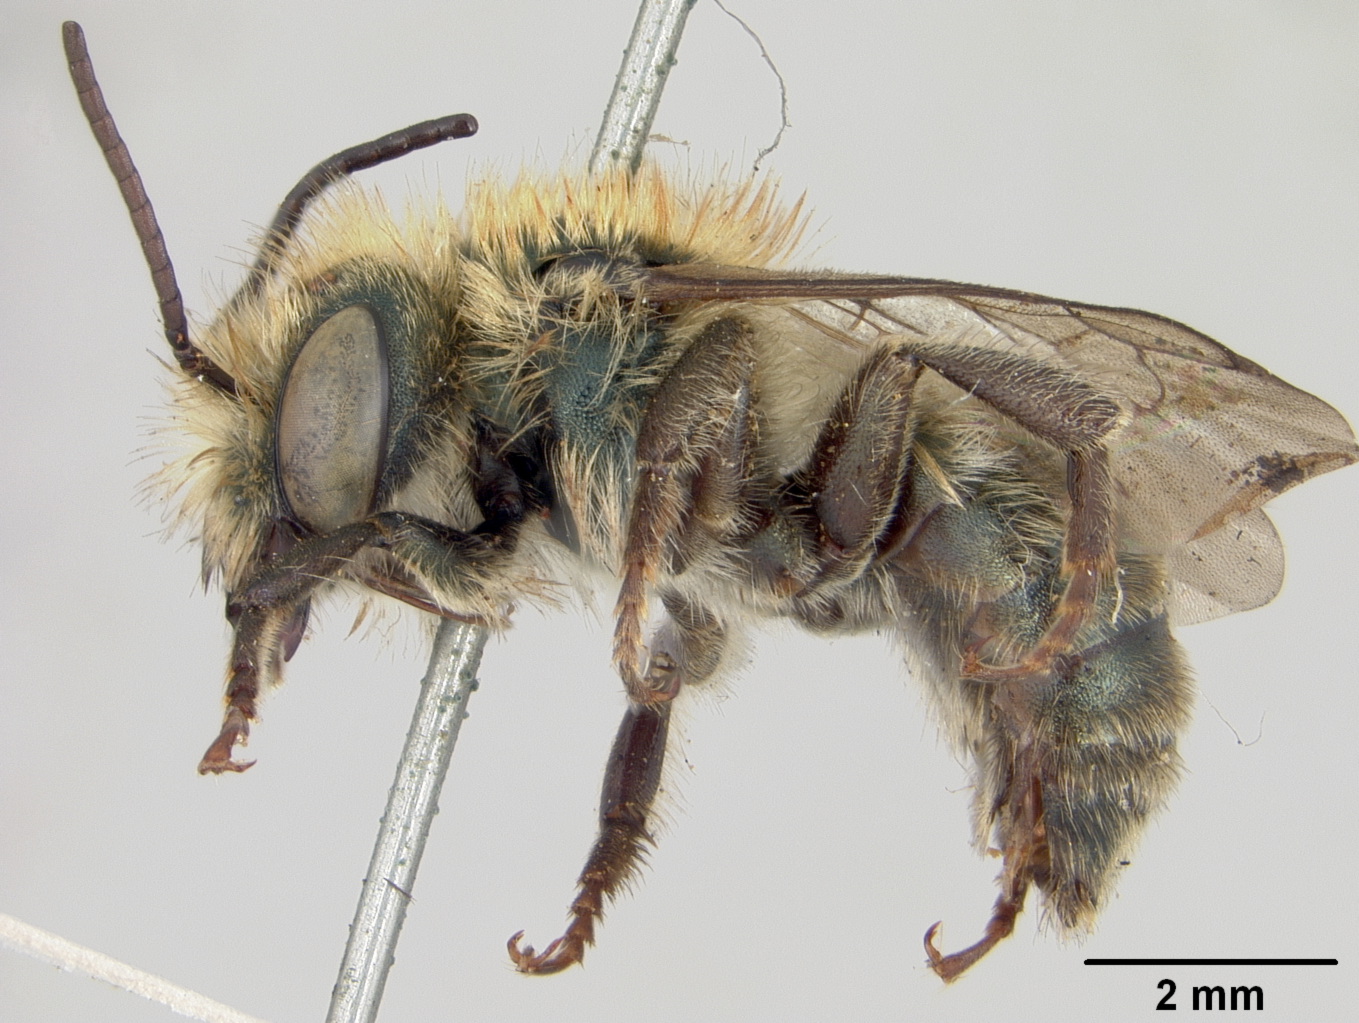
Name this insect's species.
Osmia hesperos
